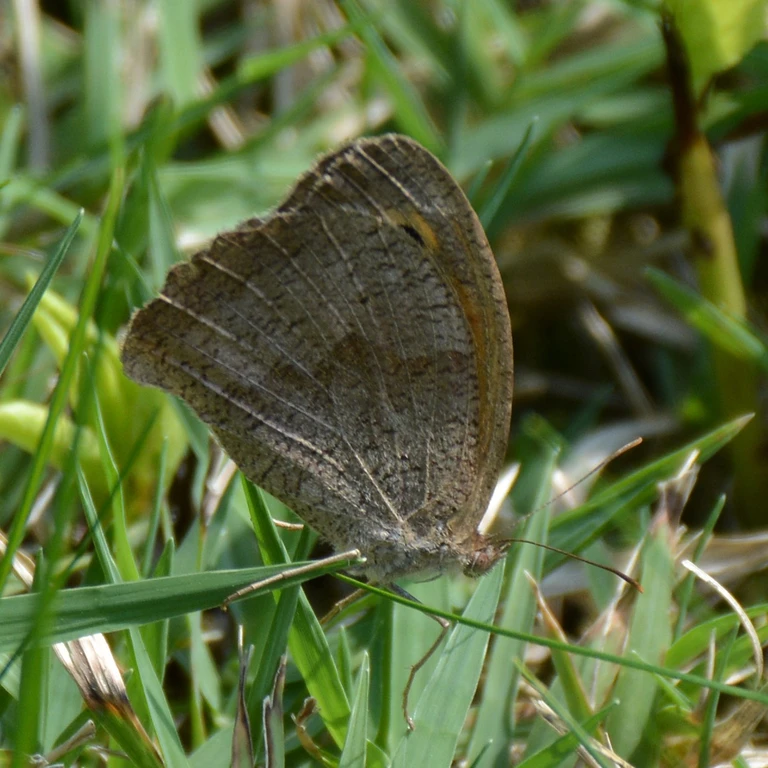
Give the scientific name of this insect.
Maniola jurtina
